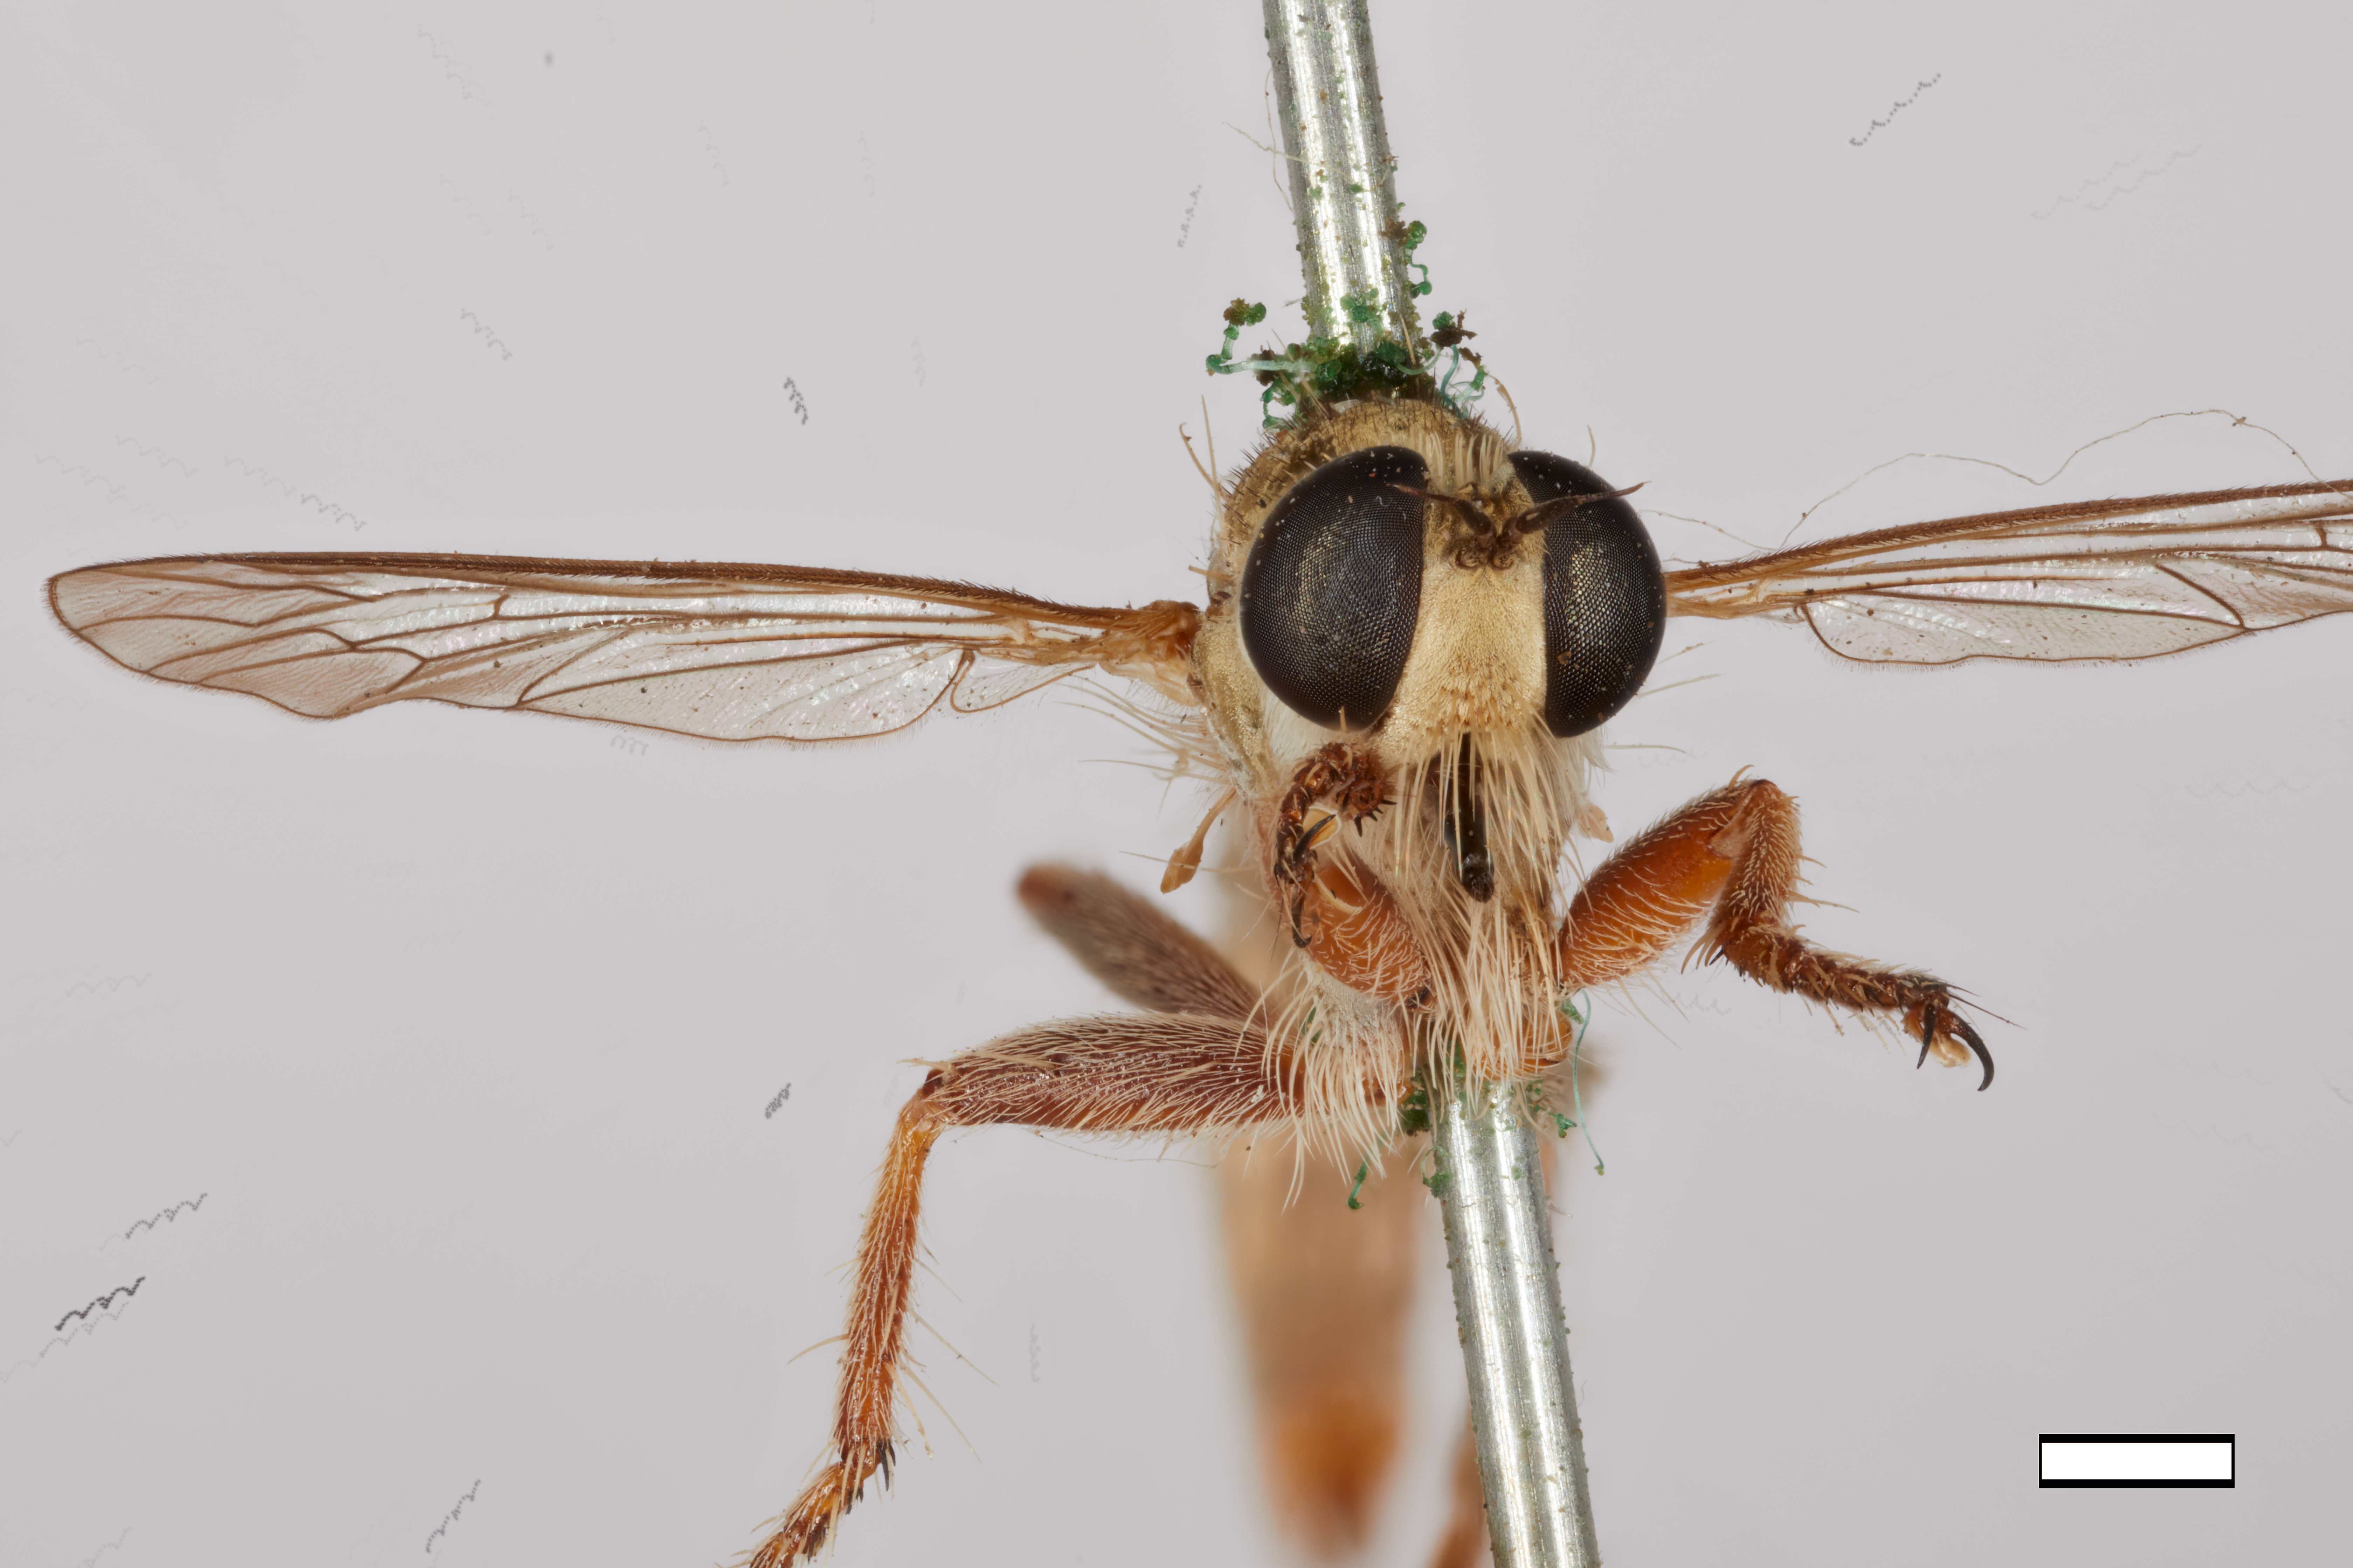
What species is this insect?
Asilus rubicundus
